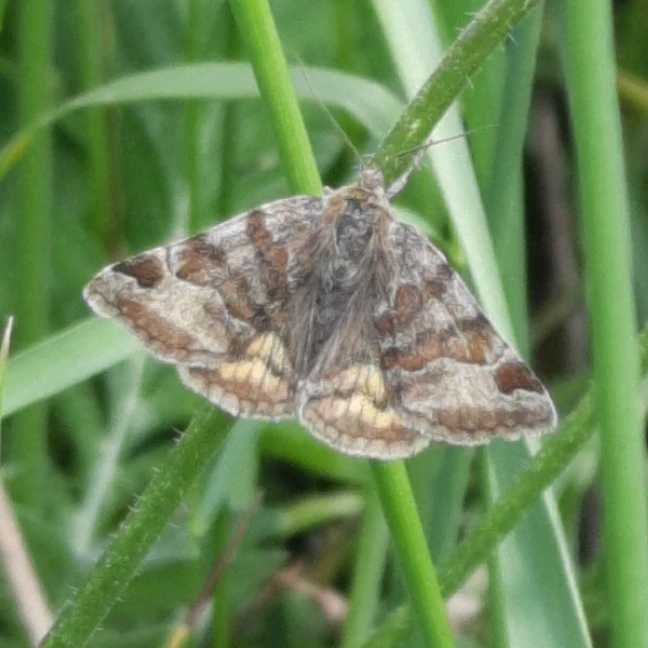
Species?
Euclidia glyphica
